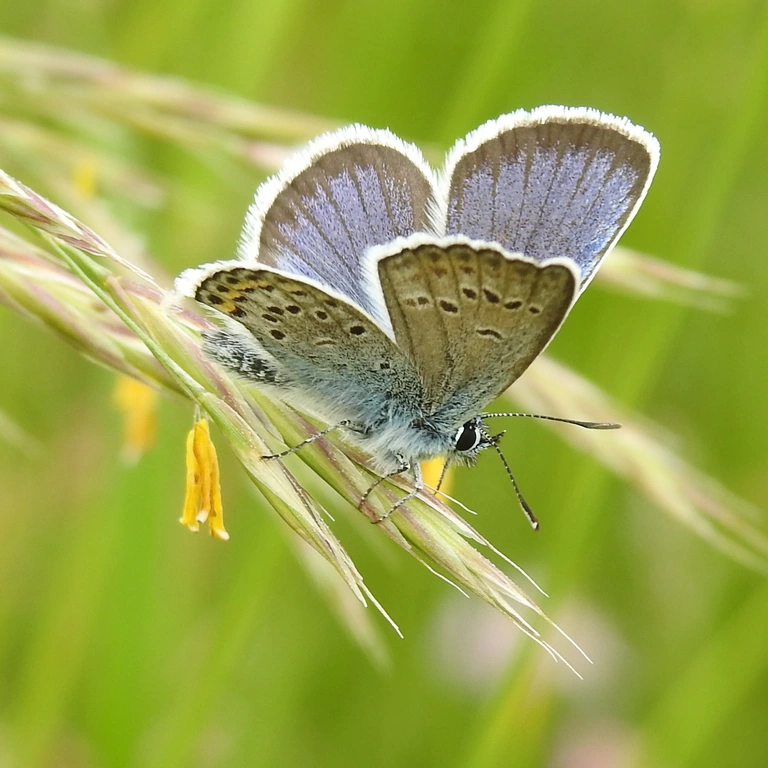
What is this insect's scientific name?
Plebejus argus
